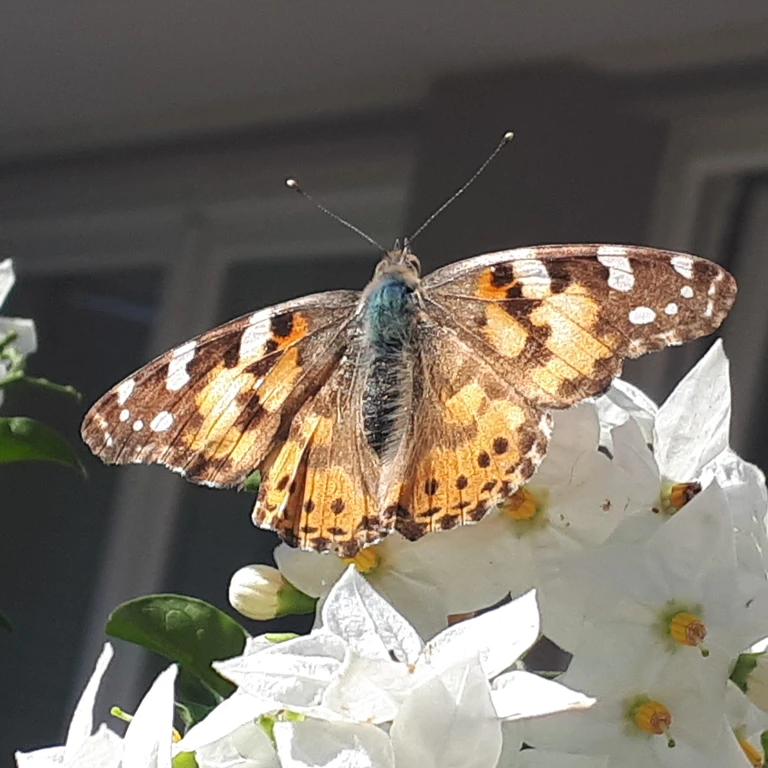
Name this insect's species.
Vanessa cardui
